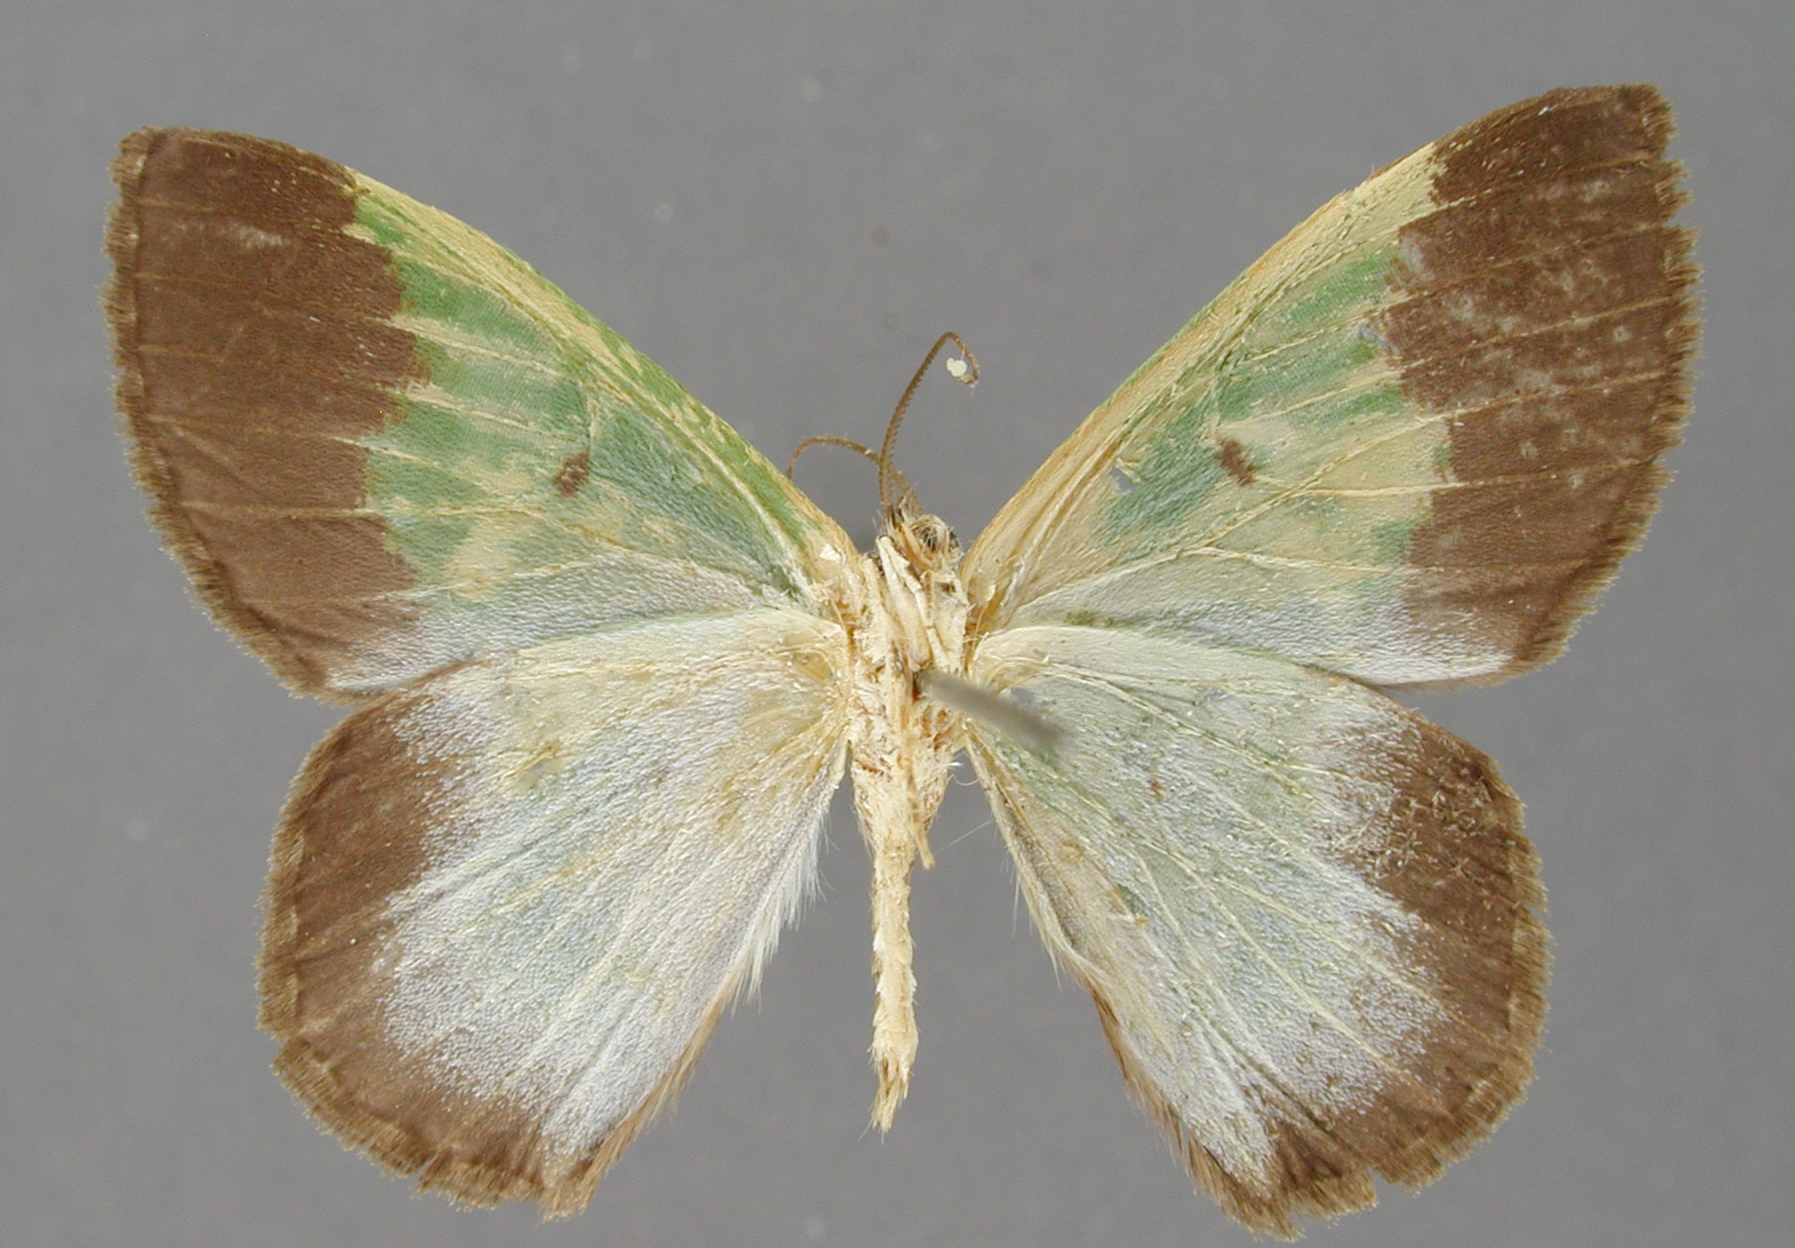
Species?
Phrudocentra nigromarginata
